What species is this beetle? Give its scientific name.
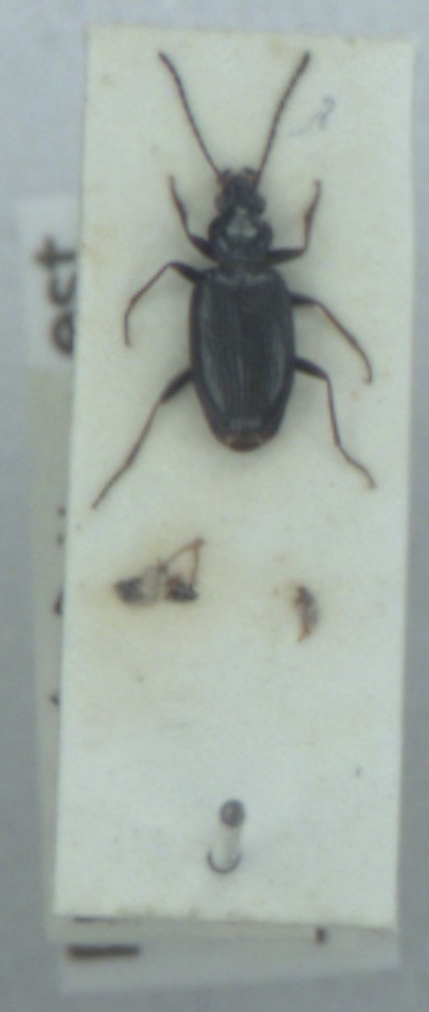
Bembidion atrocaeruleum
